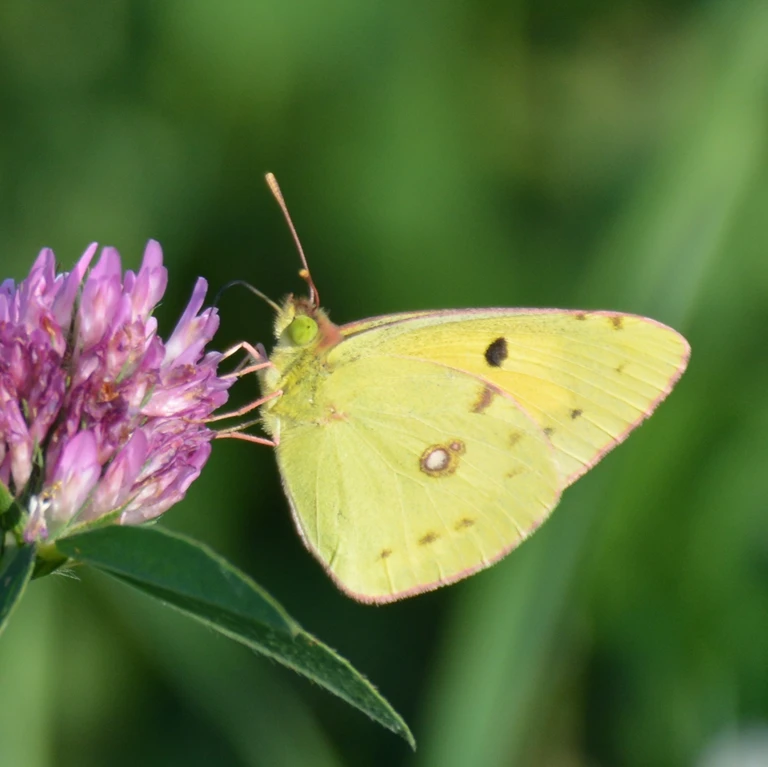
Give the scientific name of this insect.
Colias croceus
